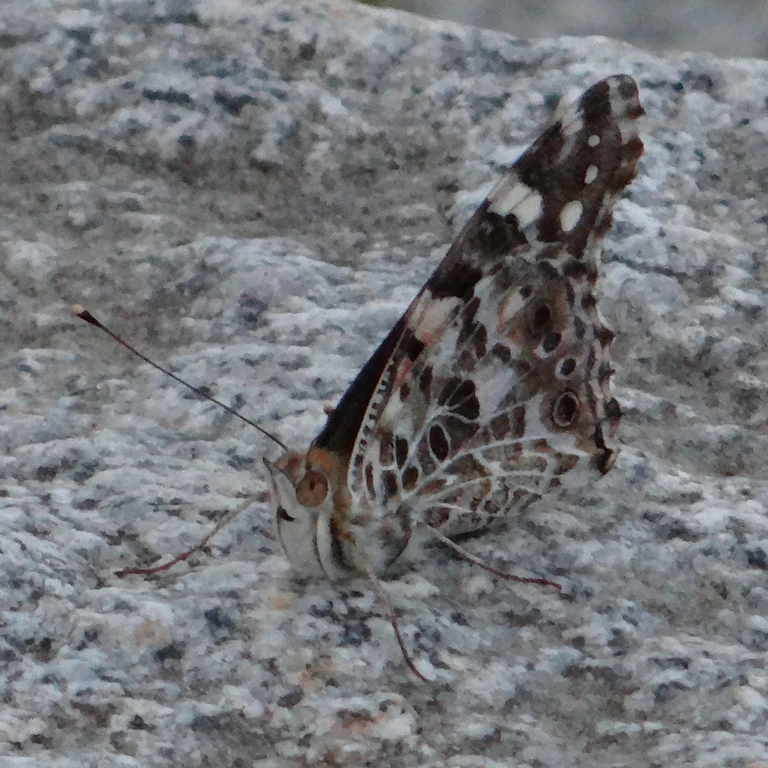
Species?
Vanessa cardui
